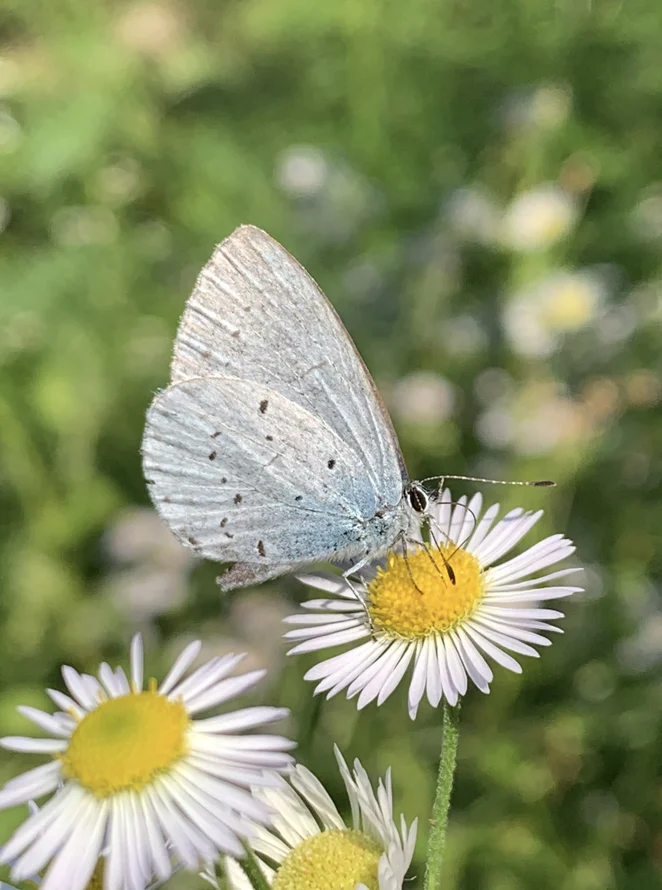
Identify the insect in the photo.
Celastrina argiolus
